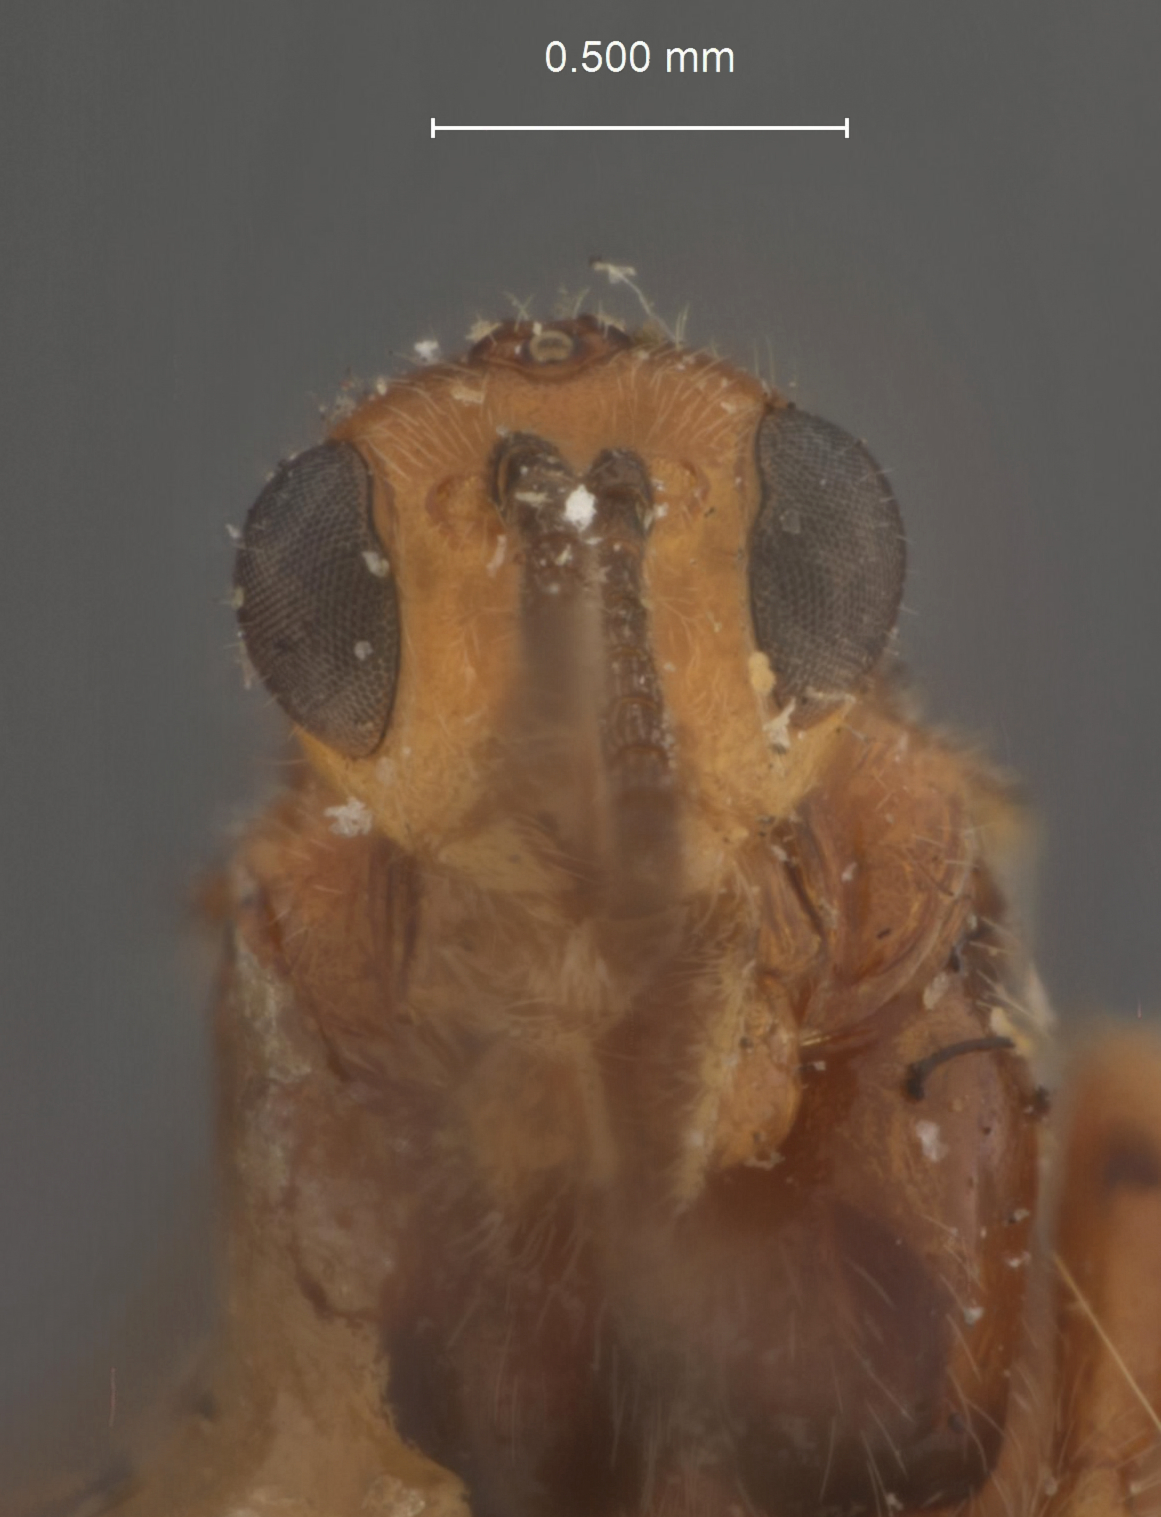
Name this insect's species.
Microbracon podunkorum
